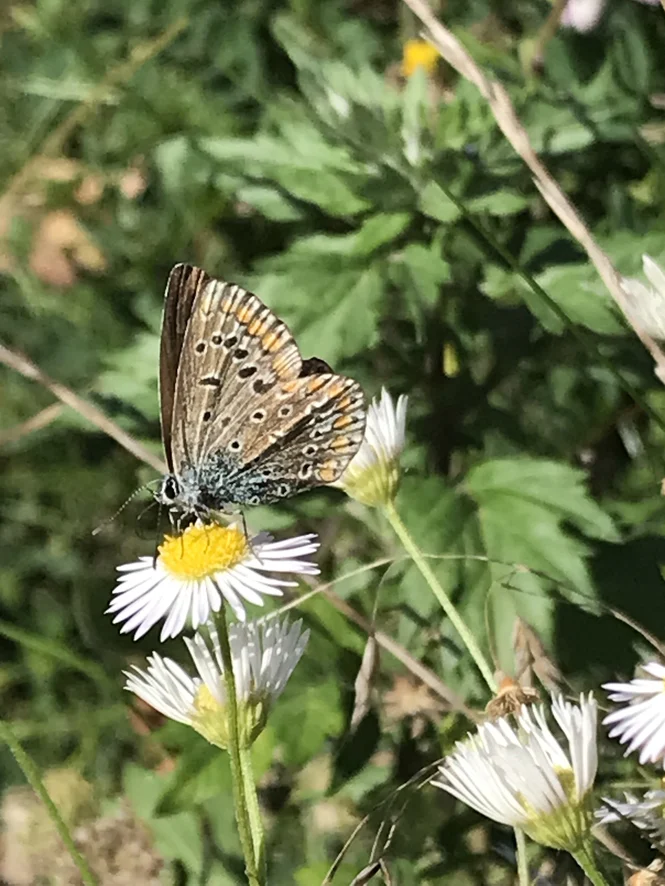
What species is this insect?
Polyommatus icarus
